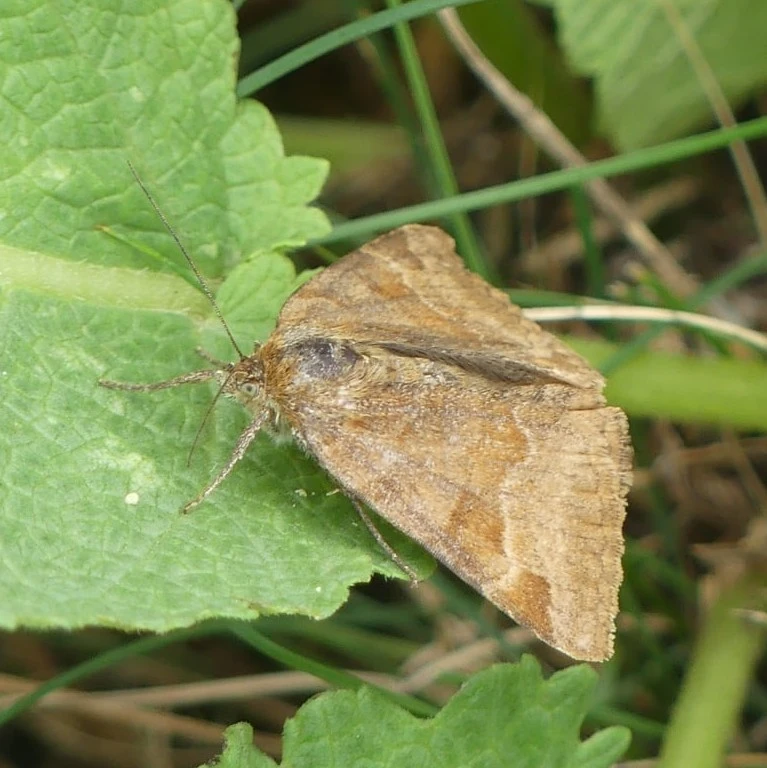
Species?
Euclidia glyphica
